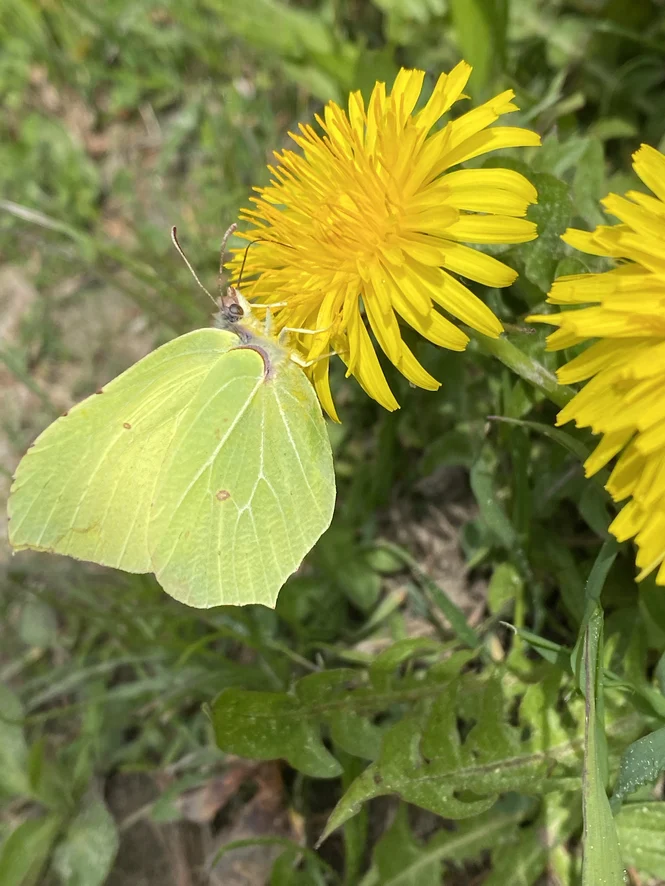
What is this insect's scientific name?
Gonepteryx rhamni
